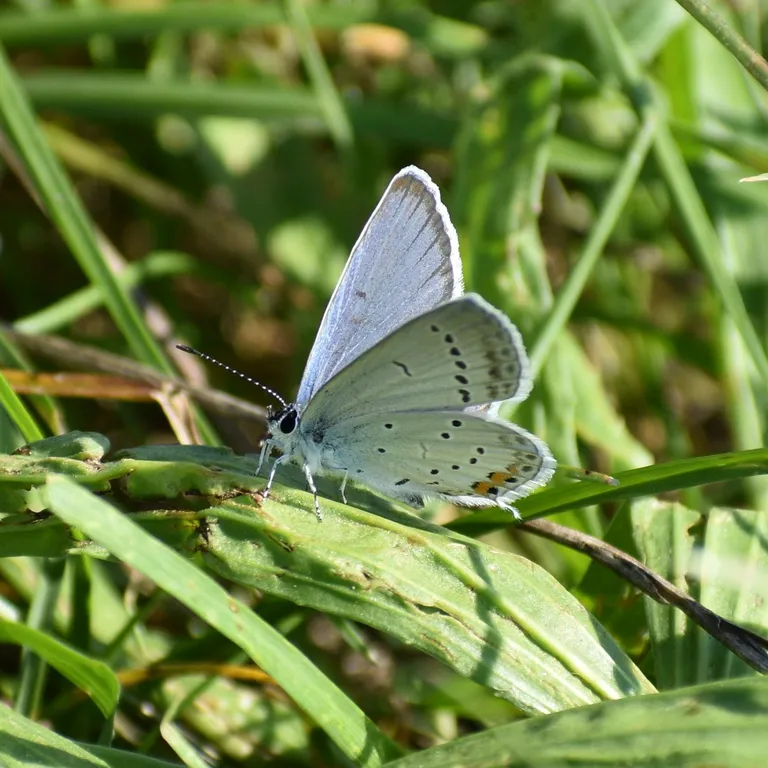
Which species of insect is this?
Cupido argiades (also Elkalyce argiades)
